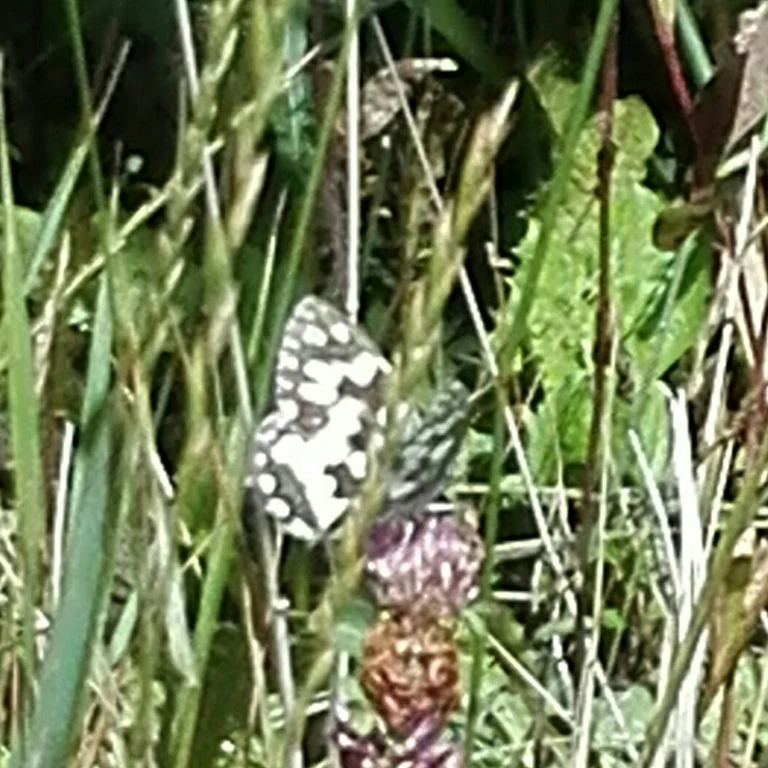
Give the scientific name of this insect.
Melanargia galathea
